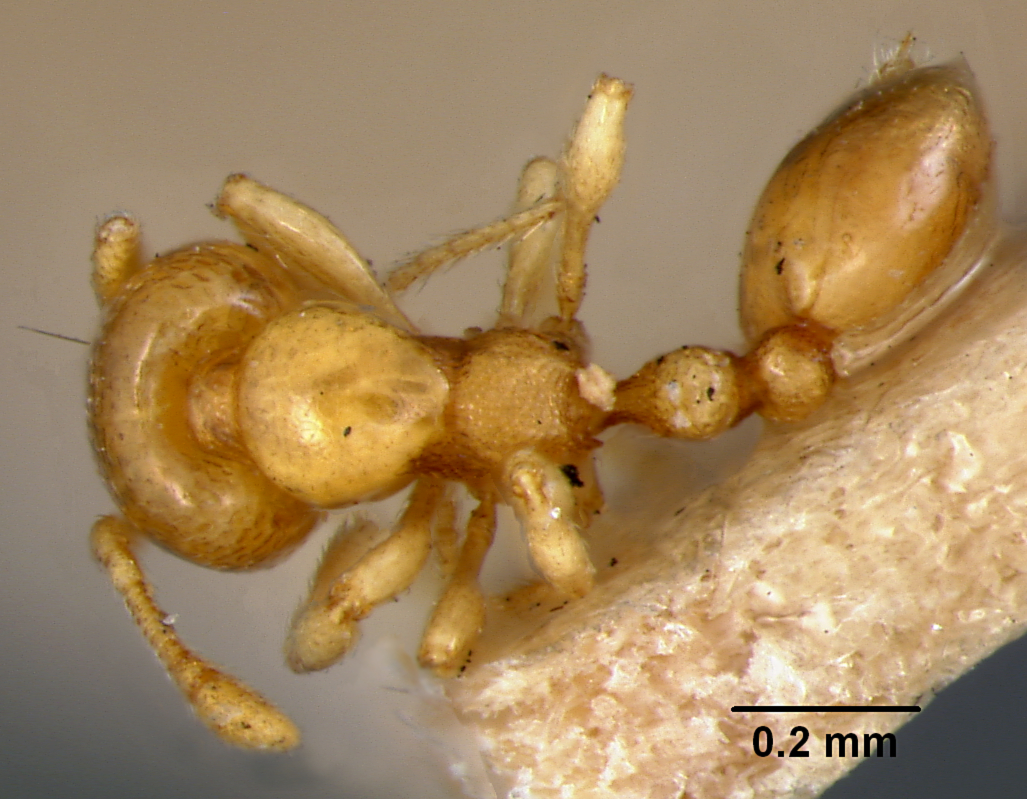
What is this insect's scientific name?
Solenopsis pawaensis
